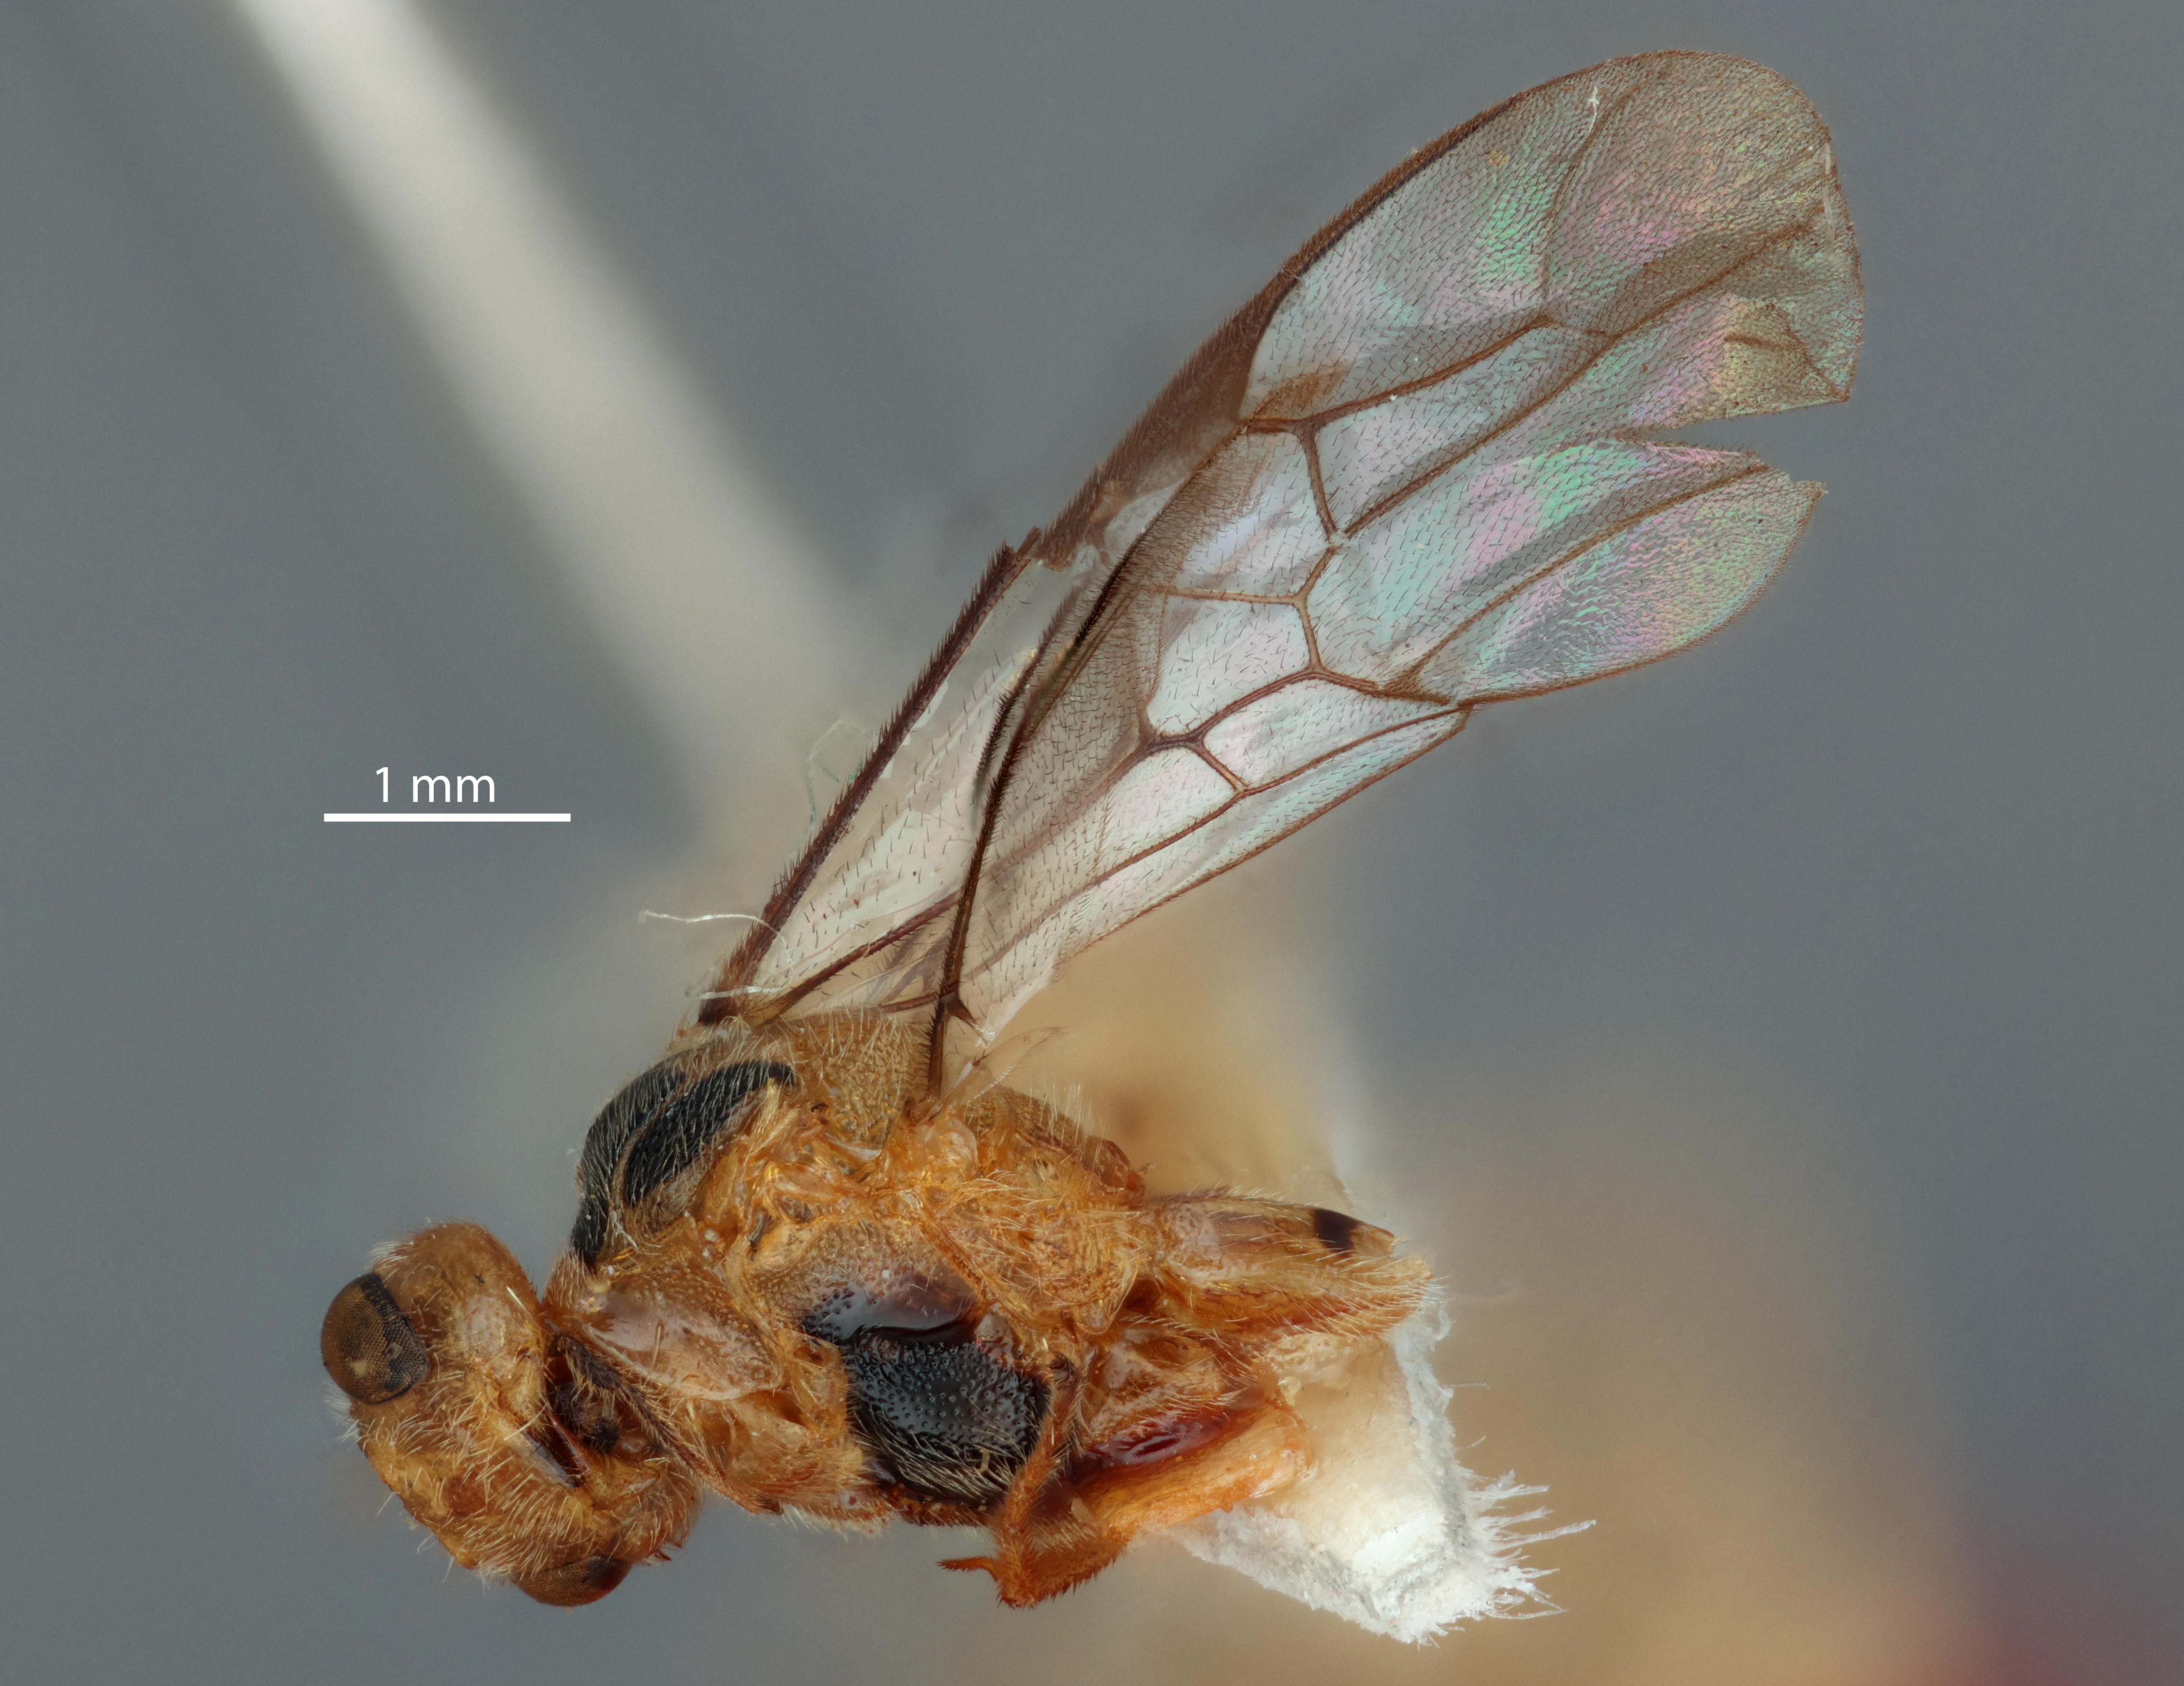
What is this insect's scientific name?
Laminitarsus rudis
